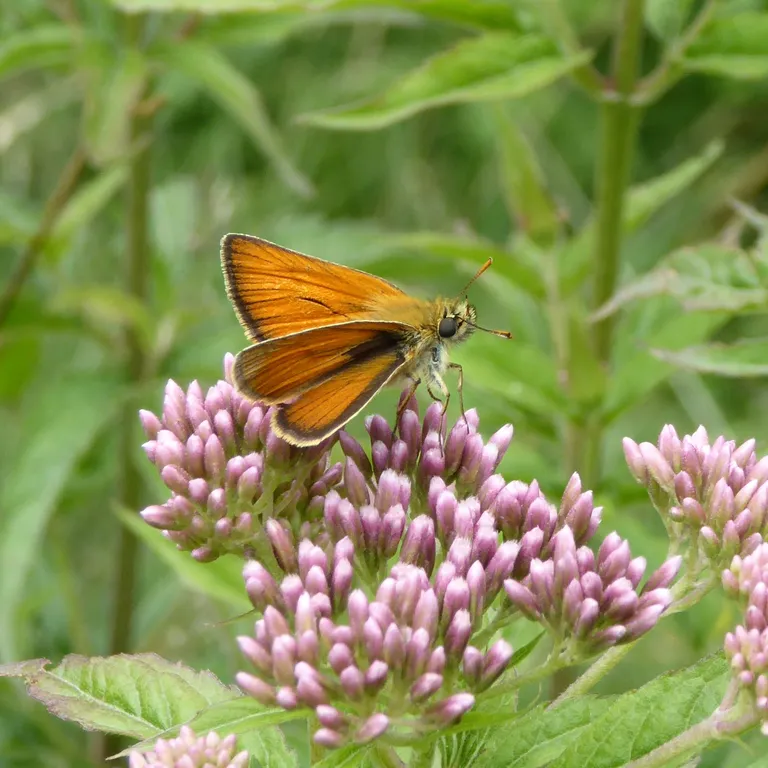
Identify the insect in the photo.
Thymelicus sylvestris
